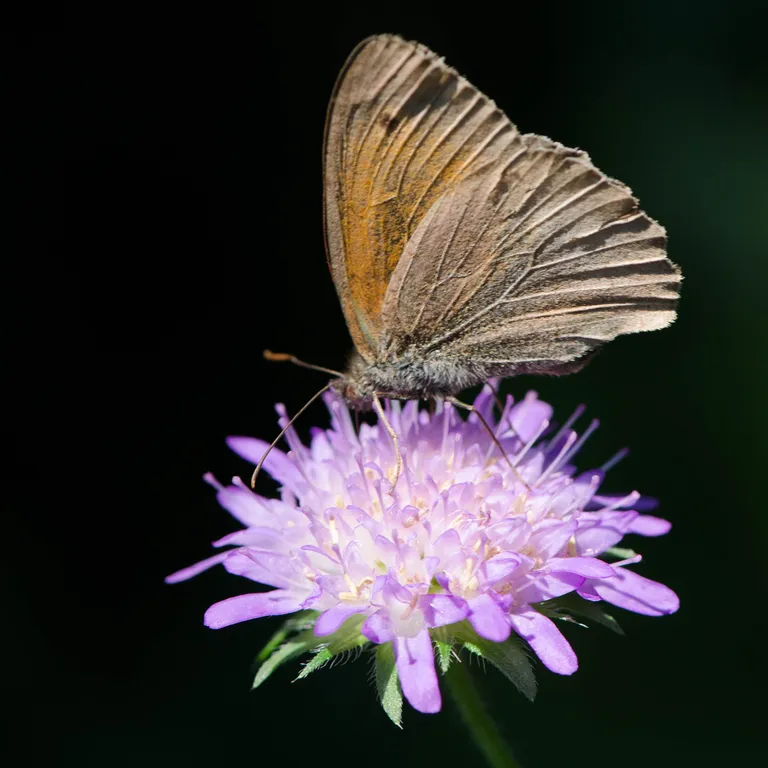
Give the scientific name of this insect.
Maniola jurtina
